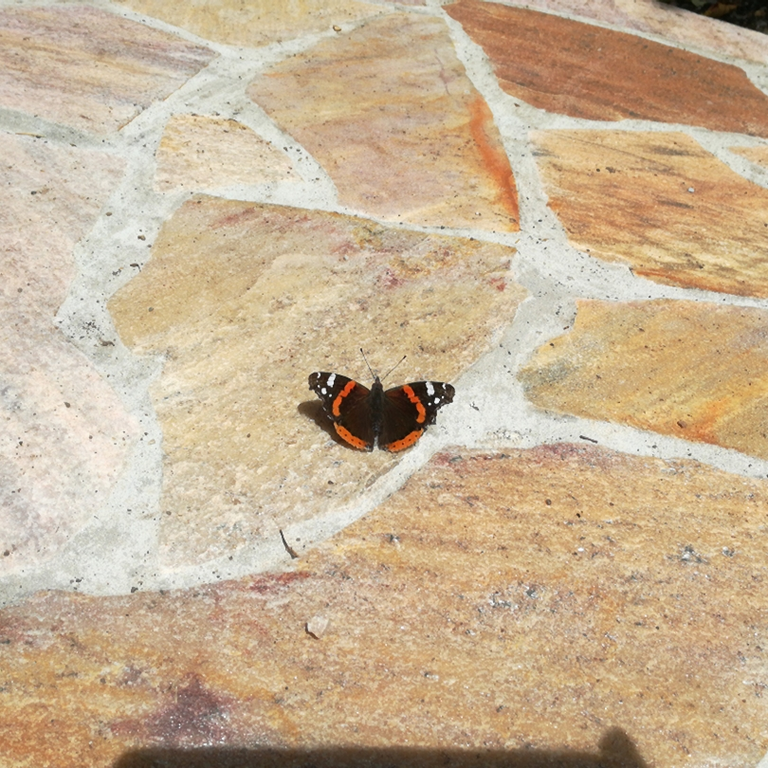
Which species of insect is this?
Vanessa atalanta
